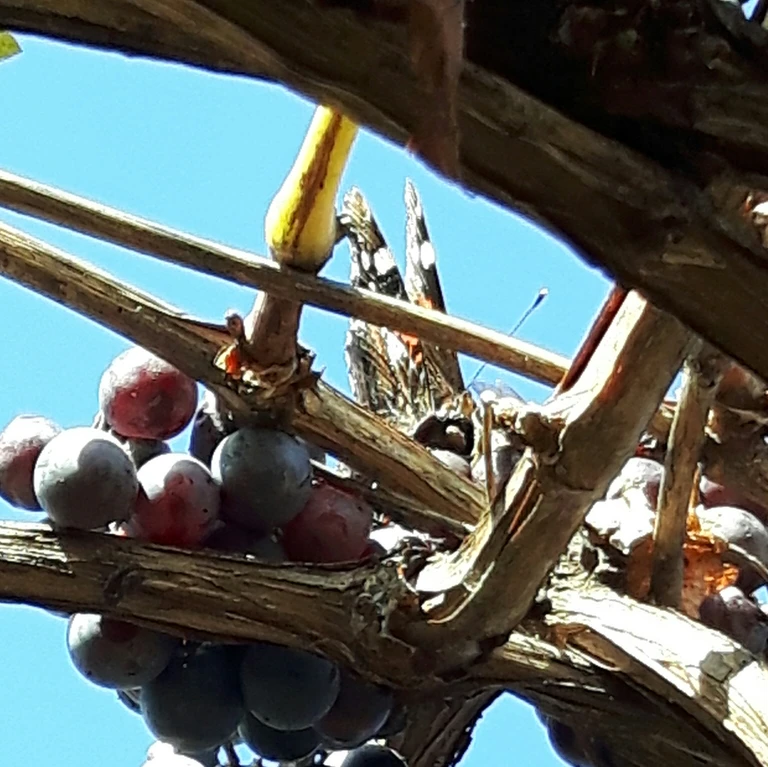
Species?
Vanessa atalanta
